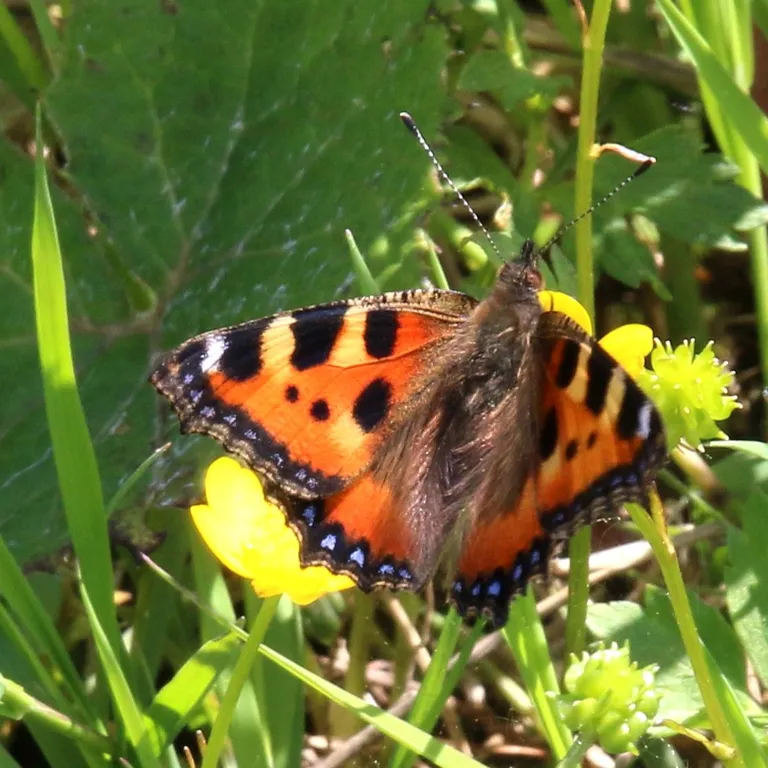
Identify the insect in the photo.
Aglais urticae
